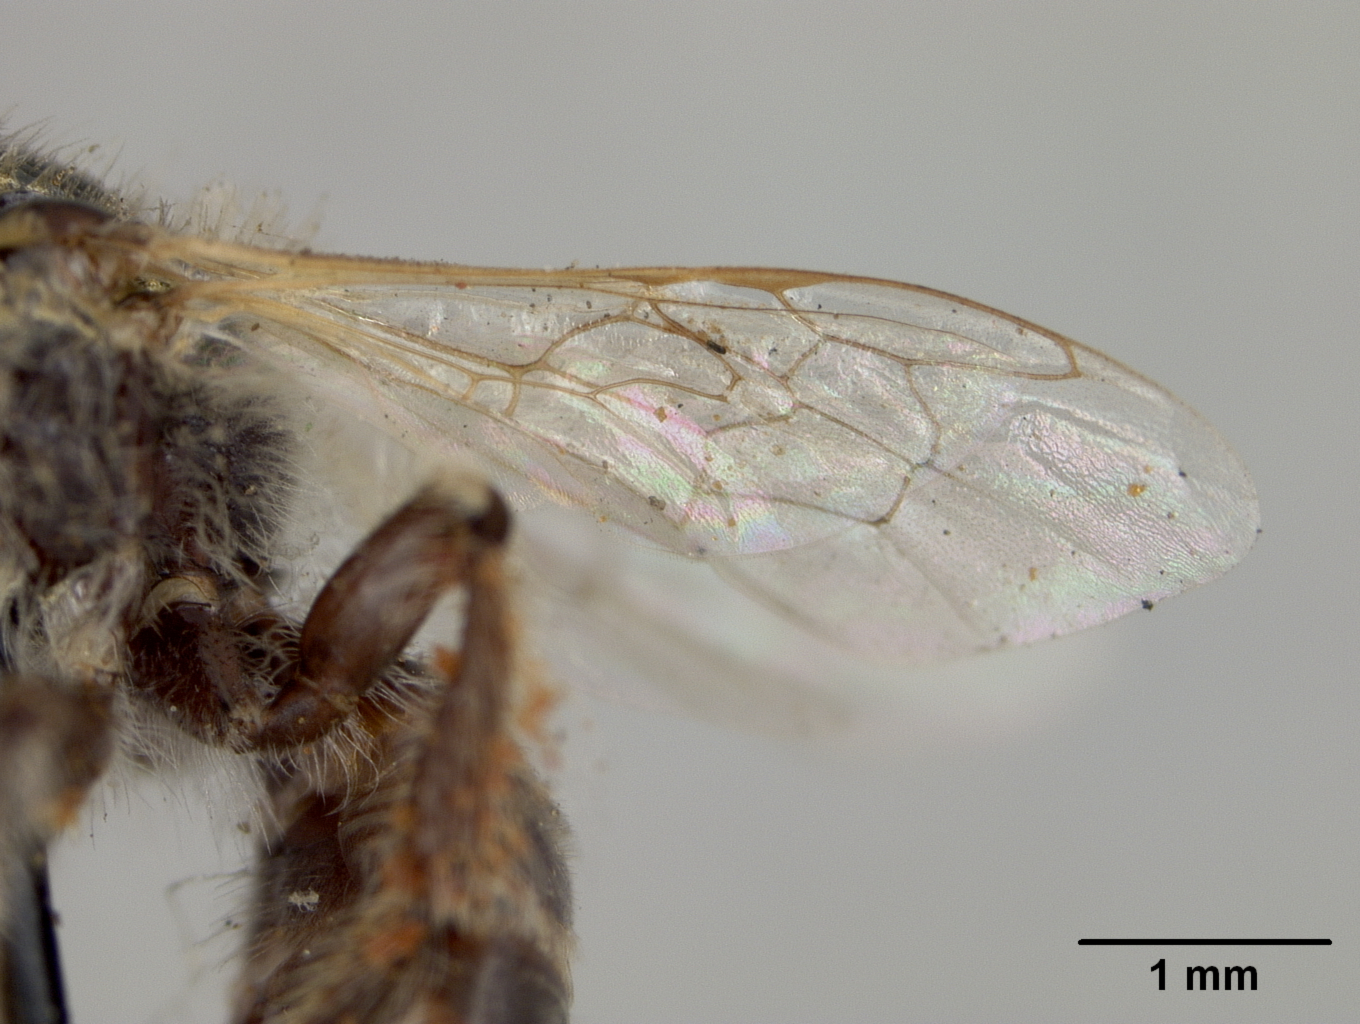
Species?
Calliopsis verbenae
